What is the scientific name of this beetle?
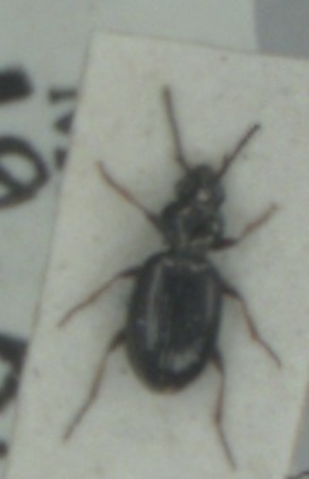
Bembidion lampros
